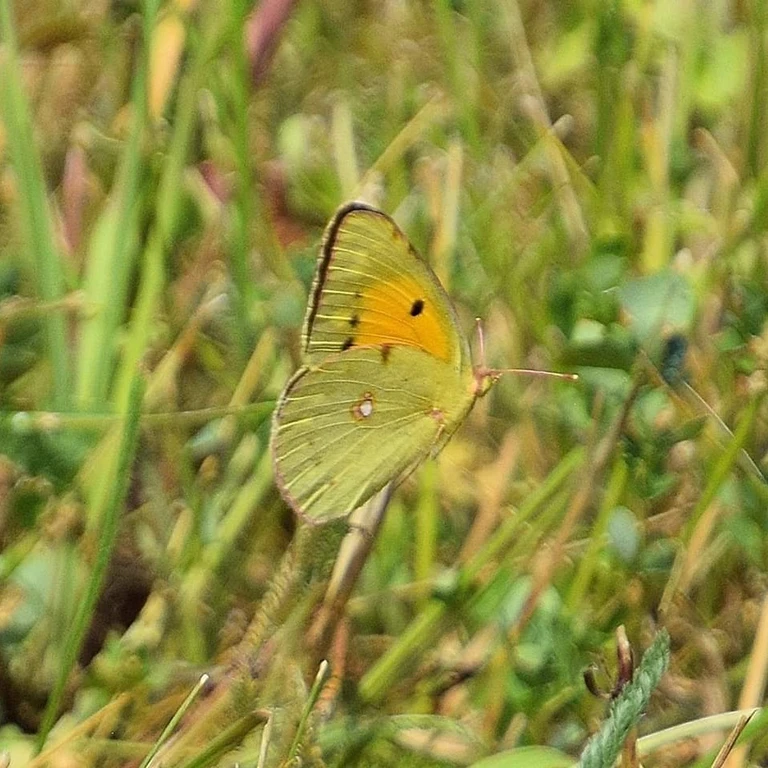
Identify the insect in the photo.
Colias croceus
